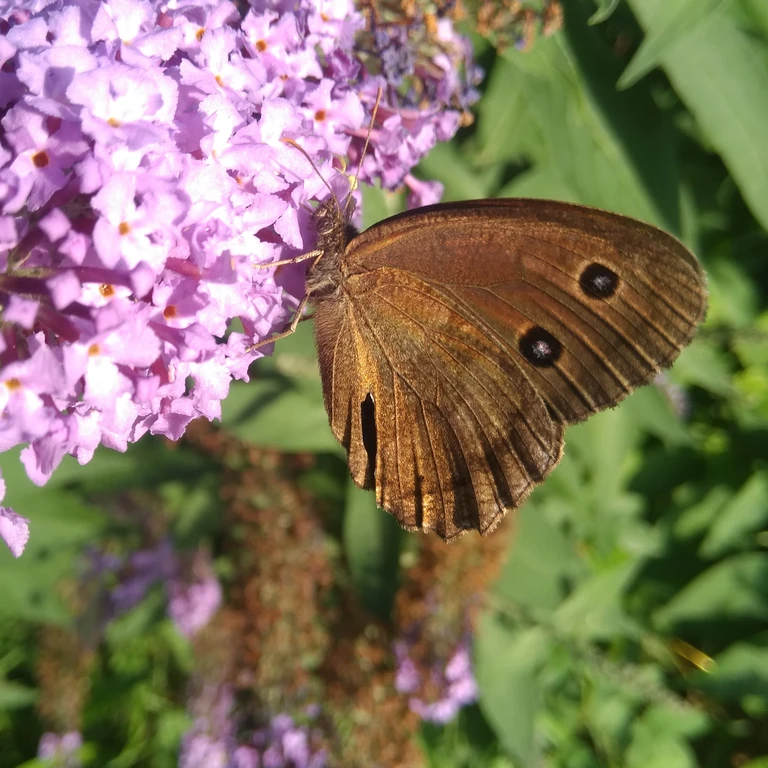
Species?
Minois dryas
